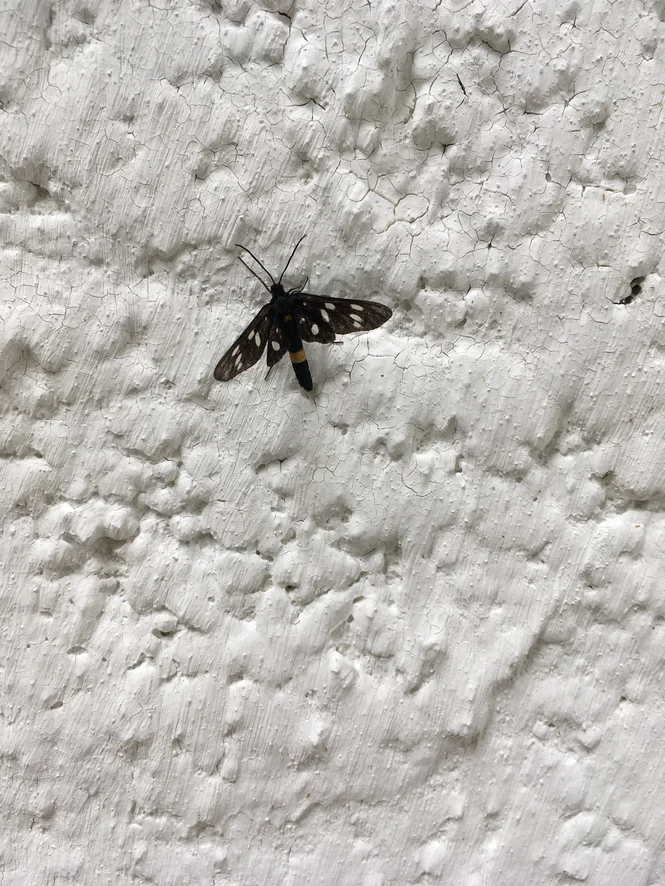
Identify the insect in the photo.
Amata phegea
